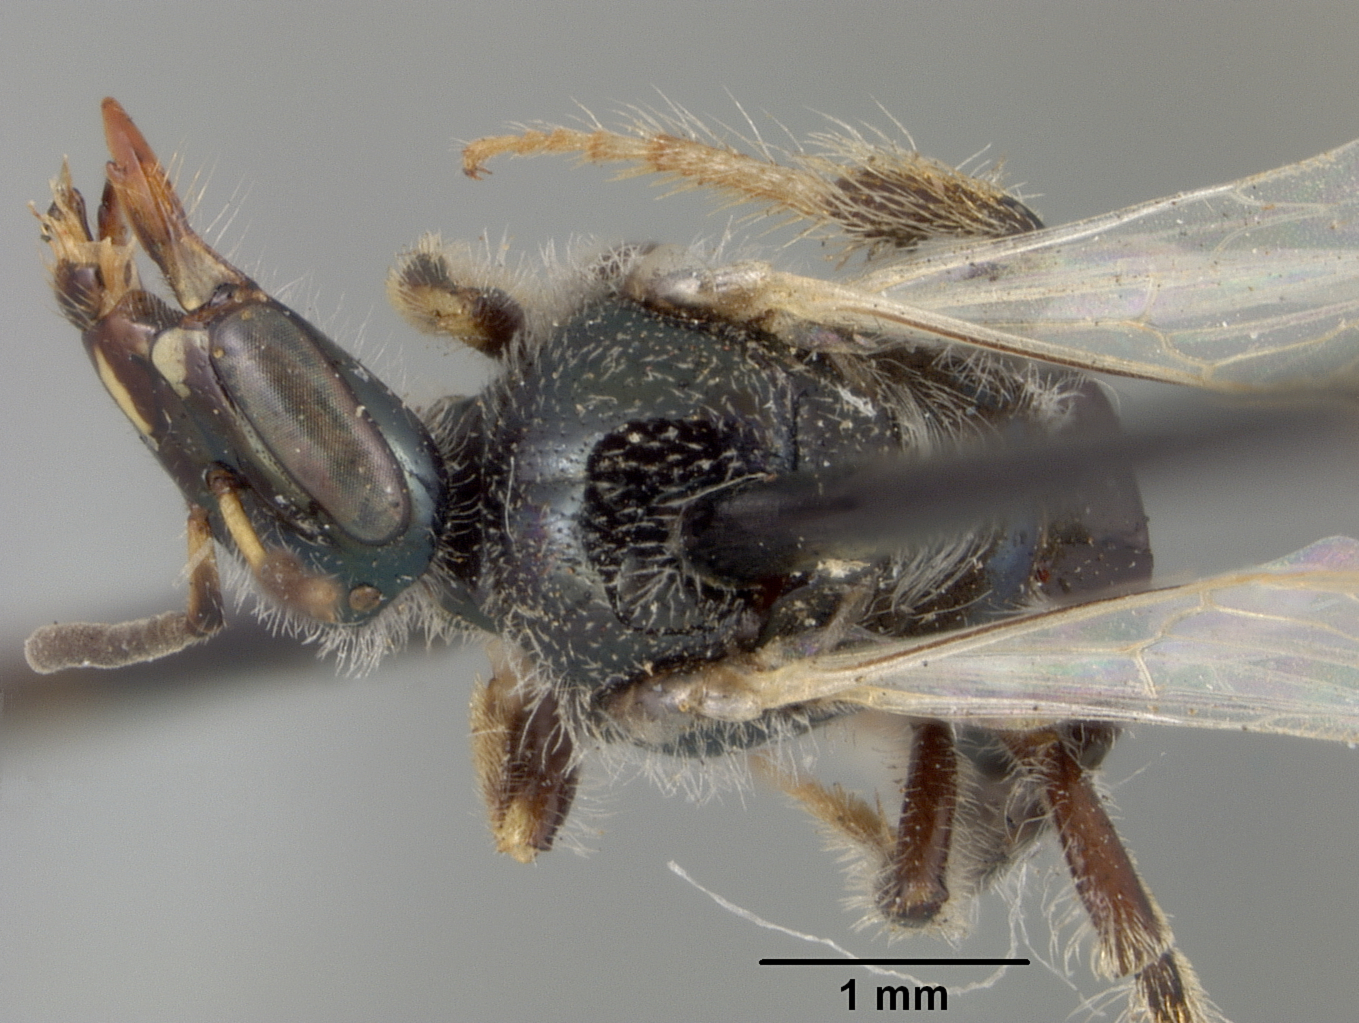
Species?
Perdita novaeangliae
